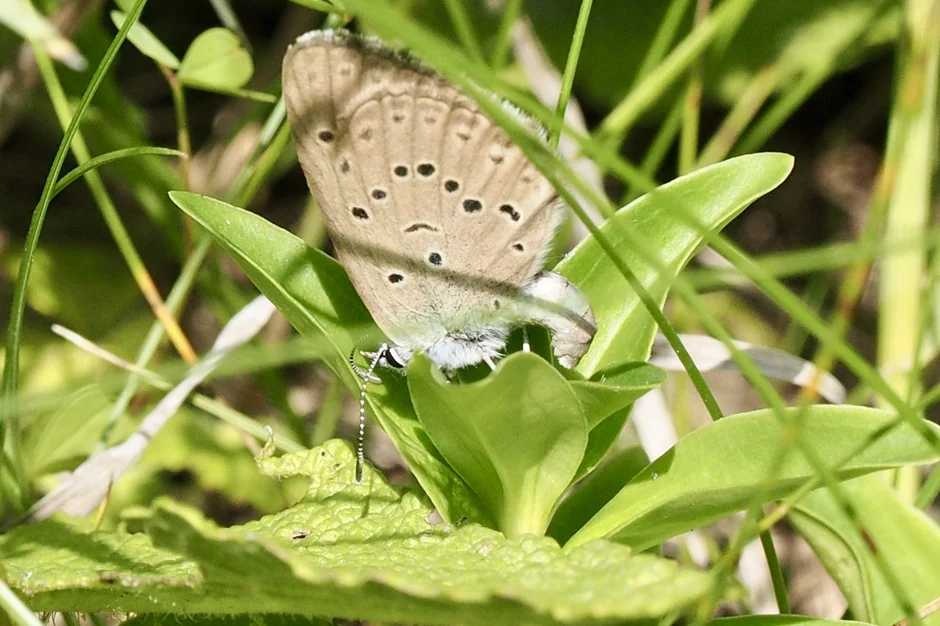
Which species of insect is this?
Phengaris alcon/rebeli
